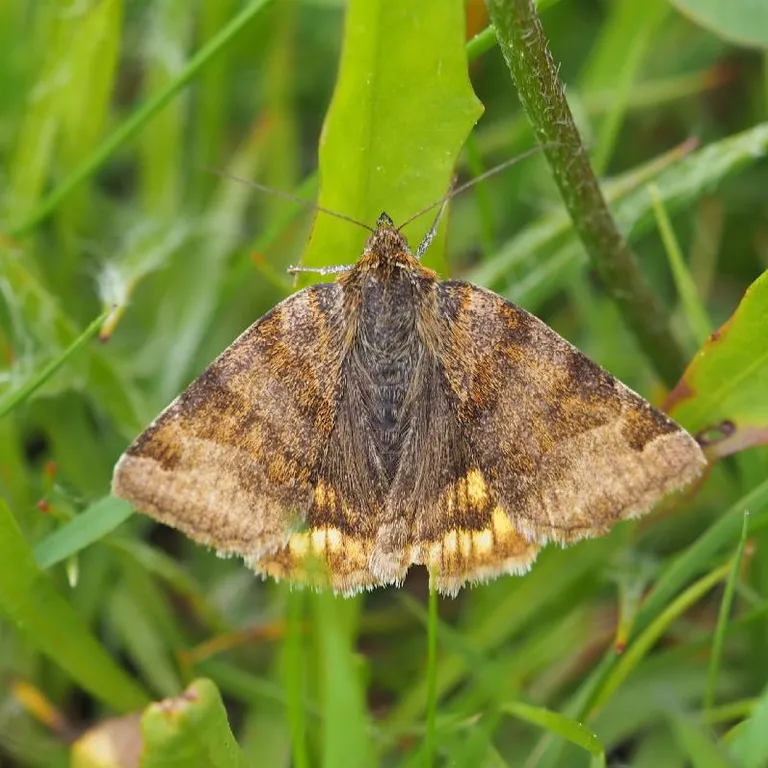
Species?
Euclidia glyphica
